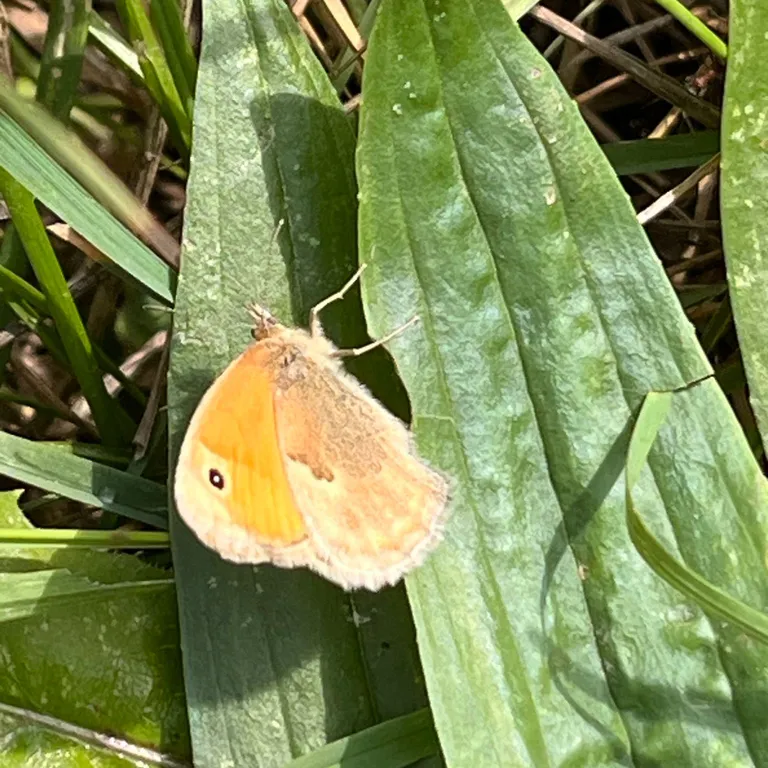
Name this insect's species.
Coenonympha pamphilus
